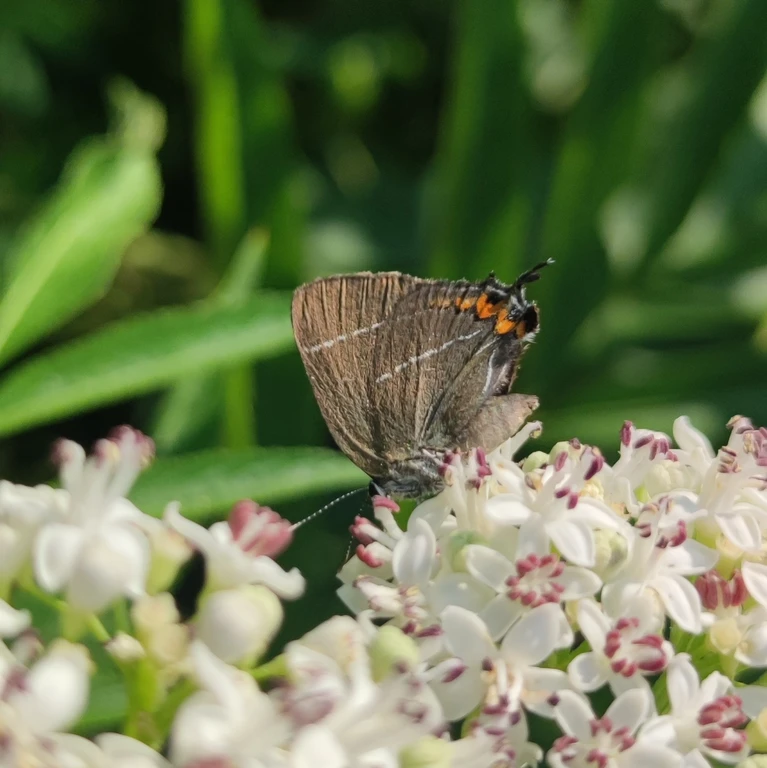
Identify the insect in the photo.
Satyrium w-album
